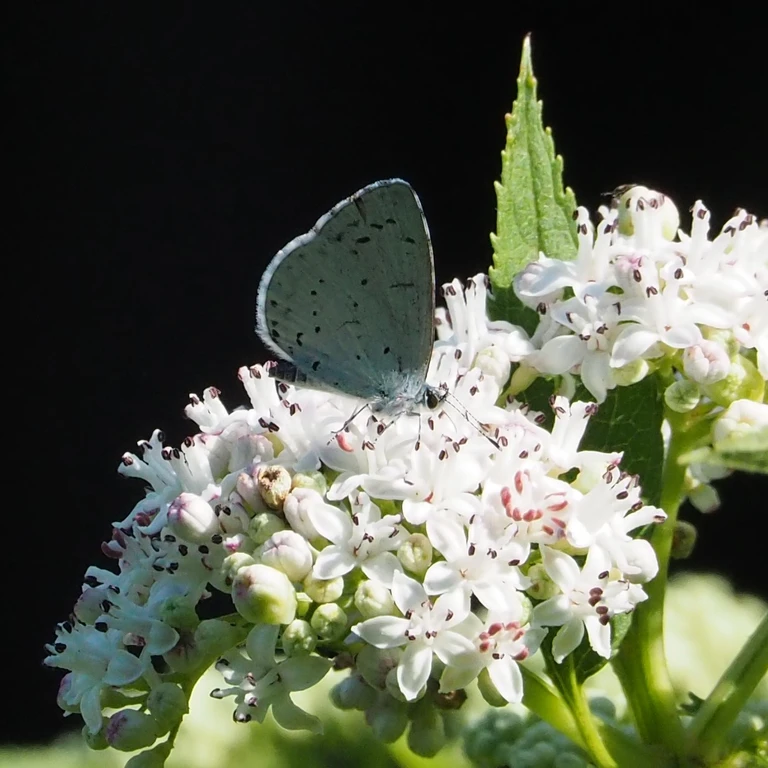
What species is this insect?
Celastrina argiolus
